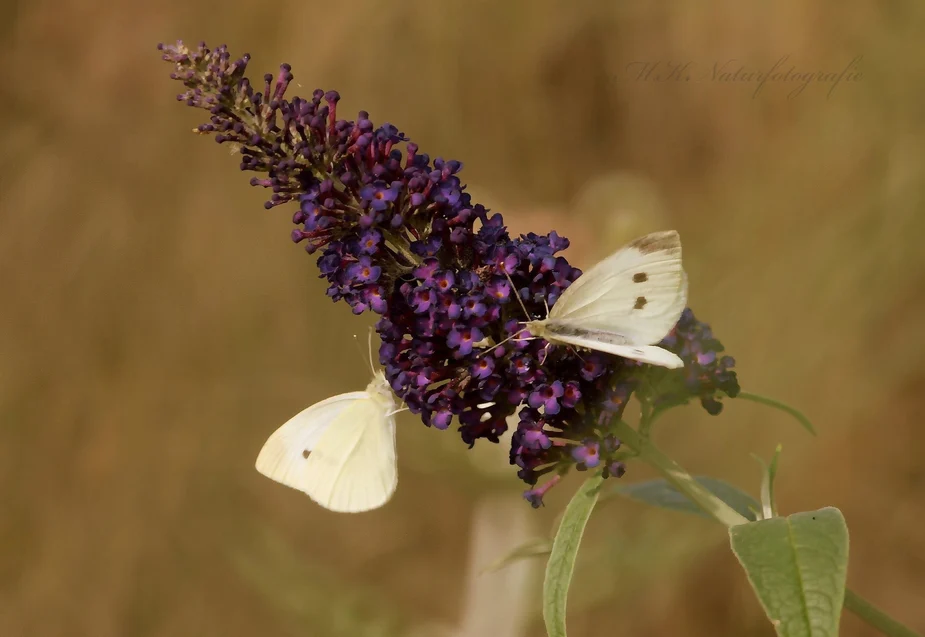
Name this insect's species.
Pieris rapae
